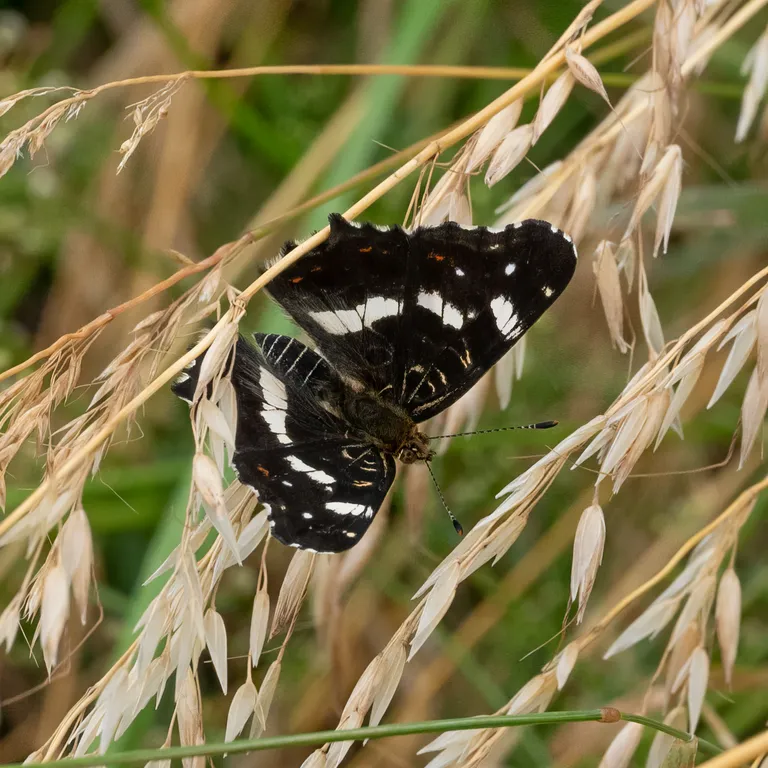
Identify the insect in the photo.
Araschnia levana
